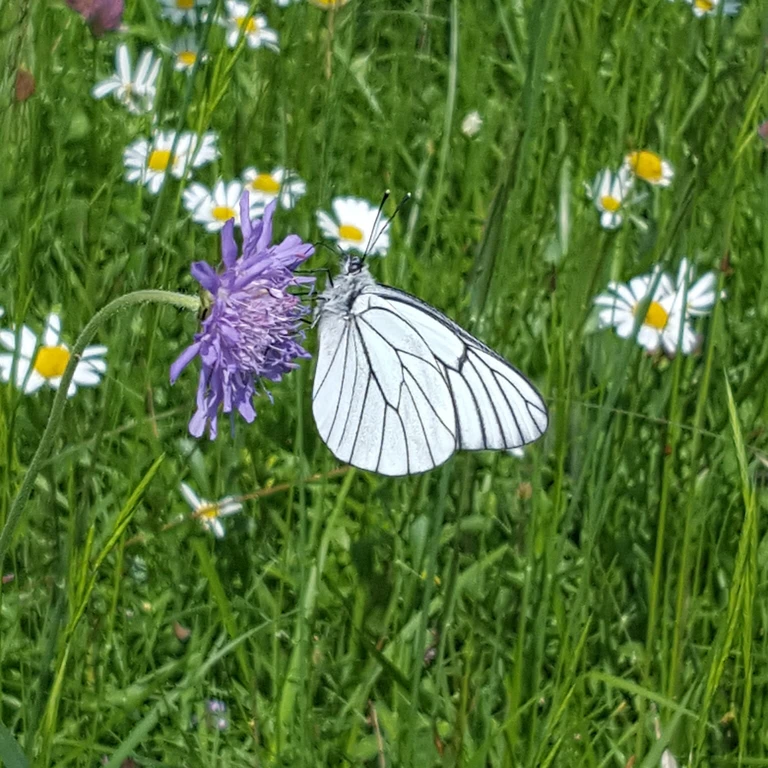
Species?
Aporia crataegi
